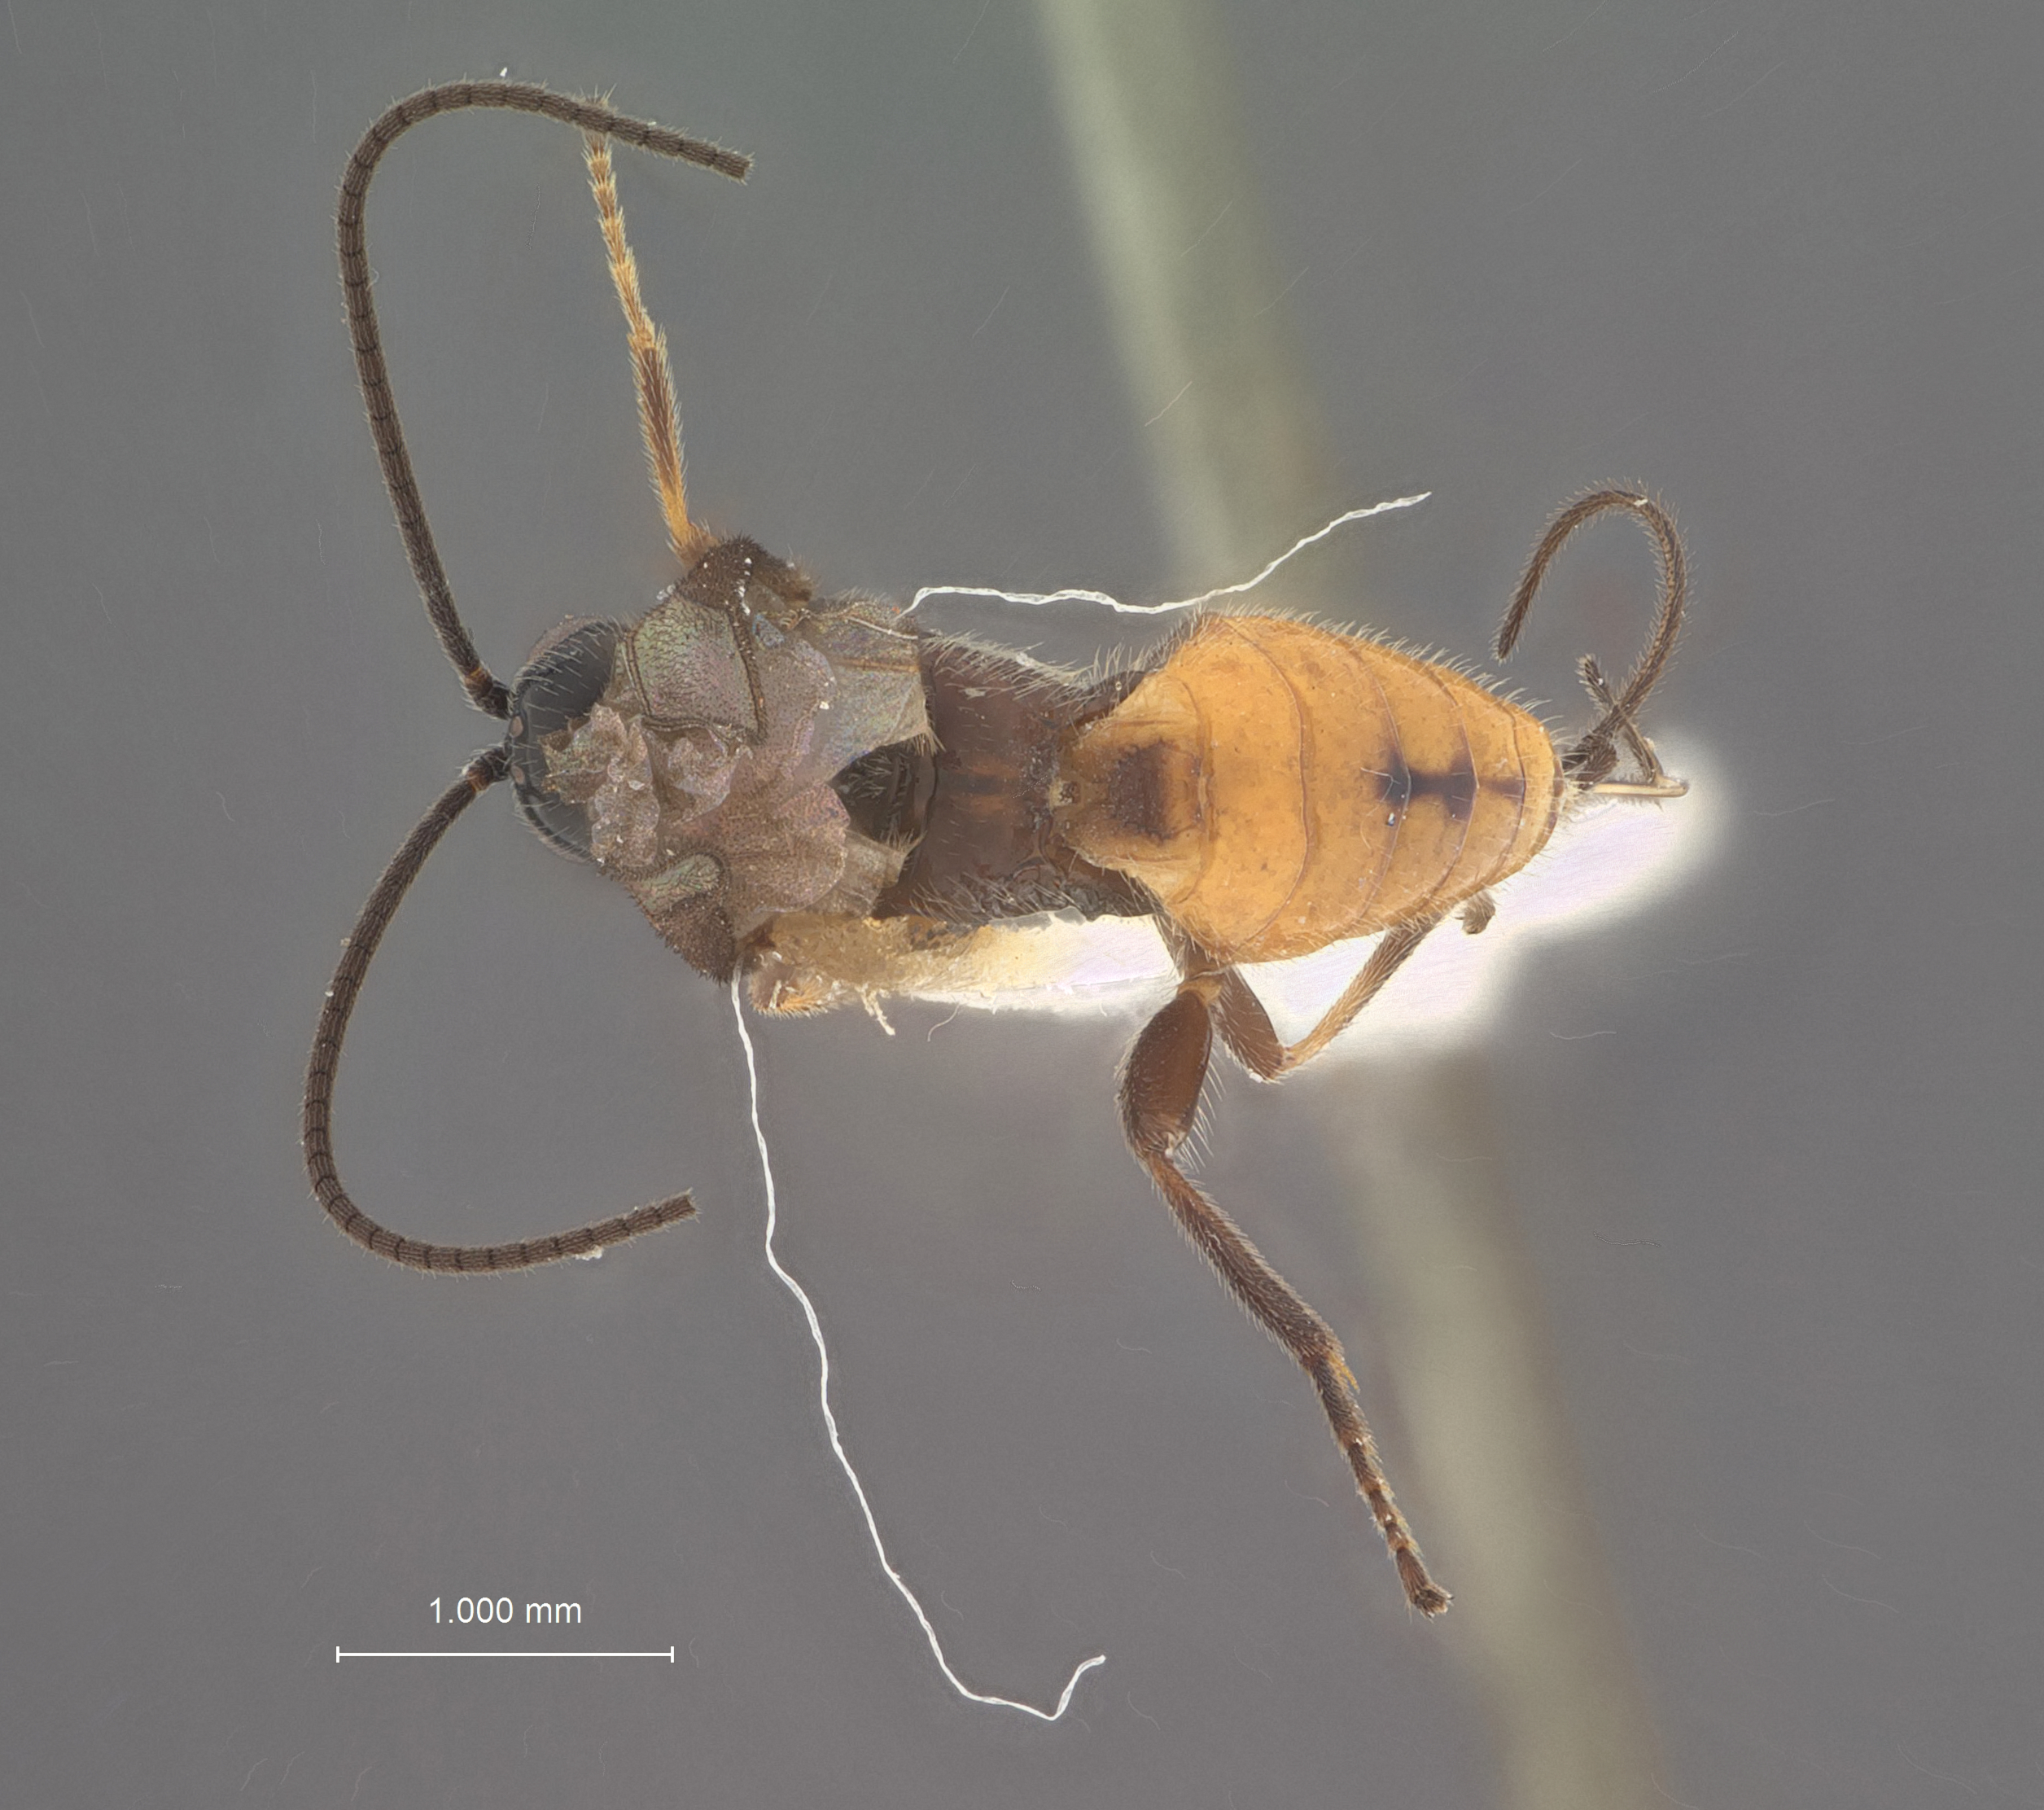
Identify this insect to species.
Microbracon rhyacioniae
